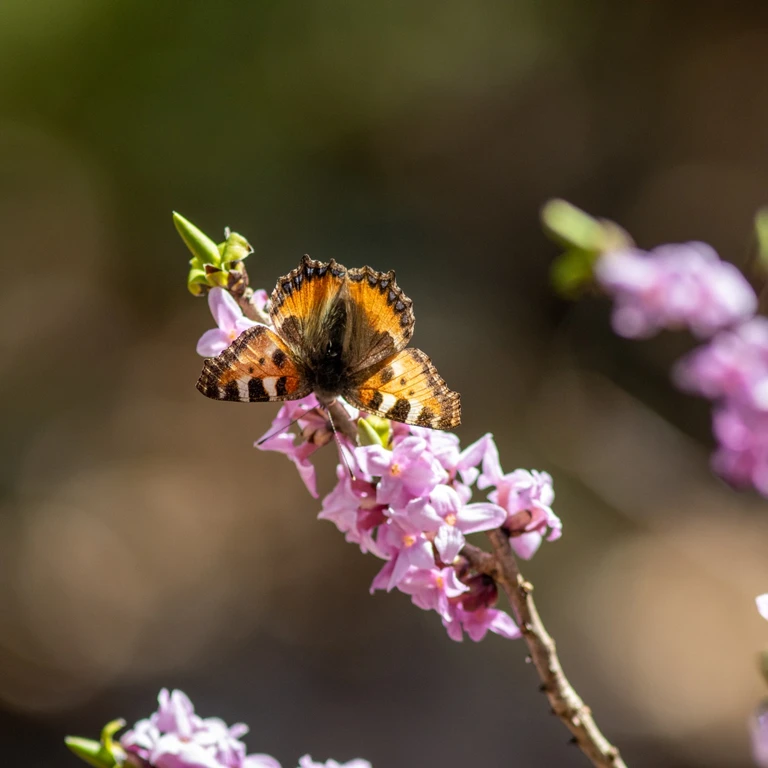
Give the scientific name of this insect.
Aglais urticae
